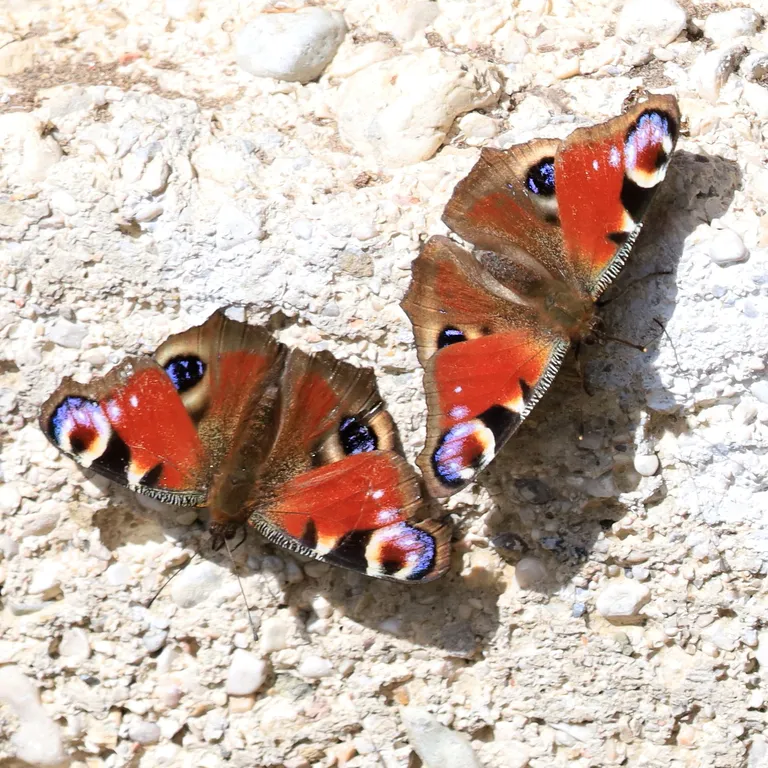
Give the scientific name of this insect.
Aglais io
